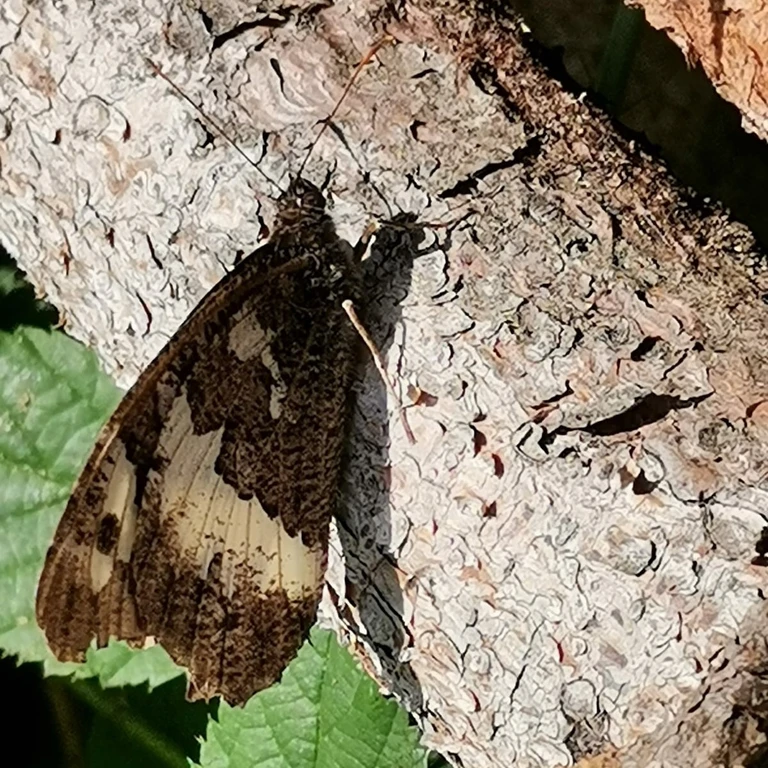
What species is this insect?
Brintesia circe
